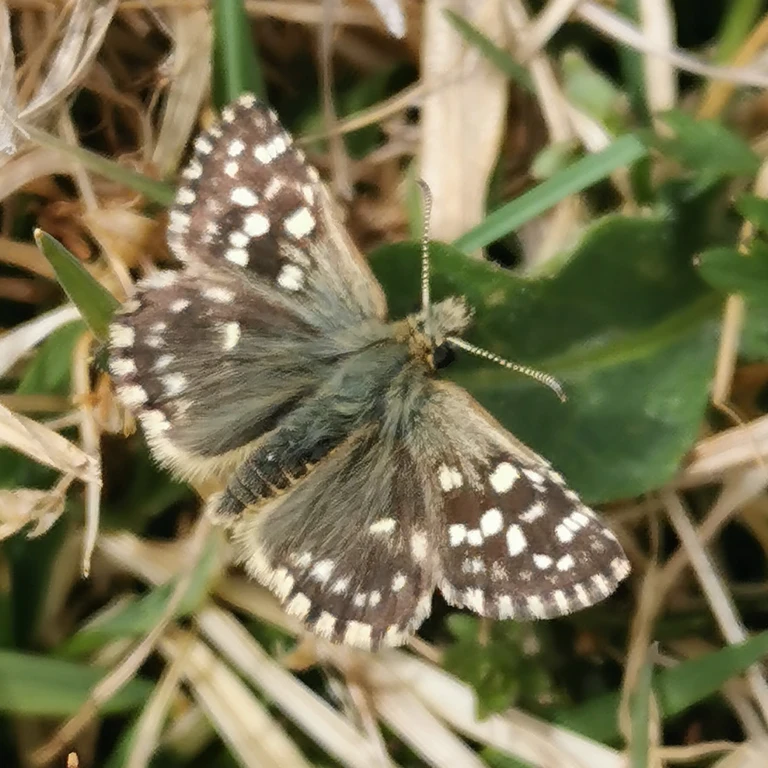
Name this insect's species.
Pyrgus malvae
